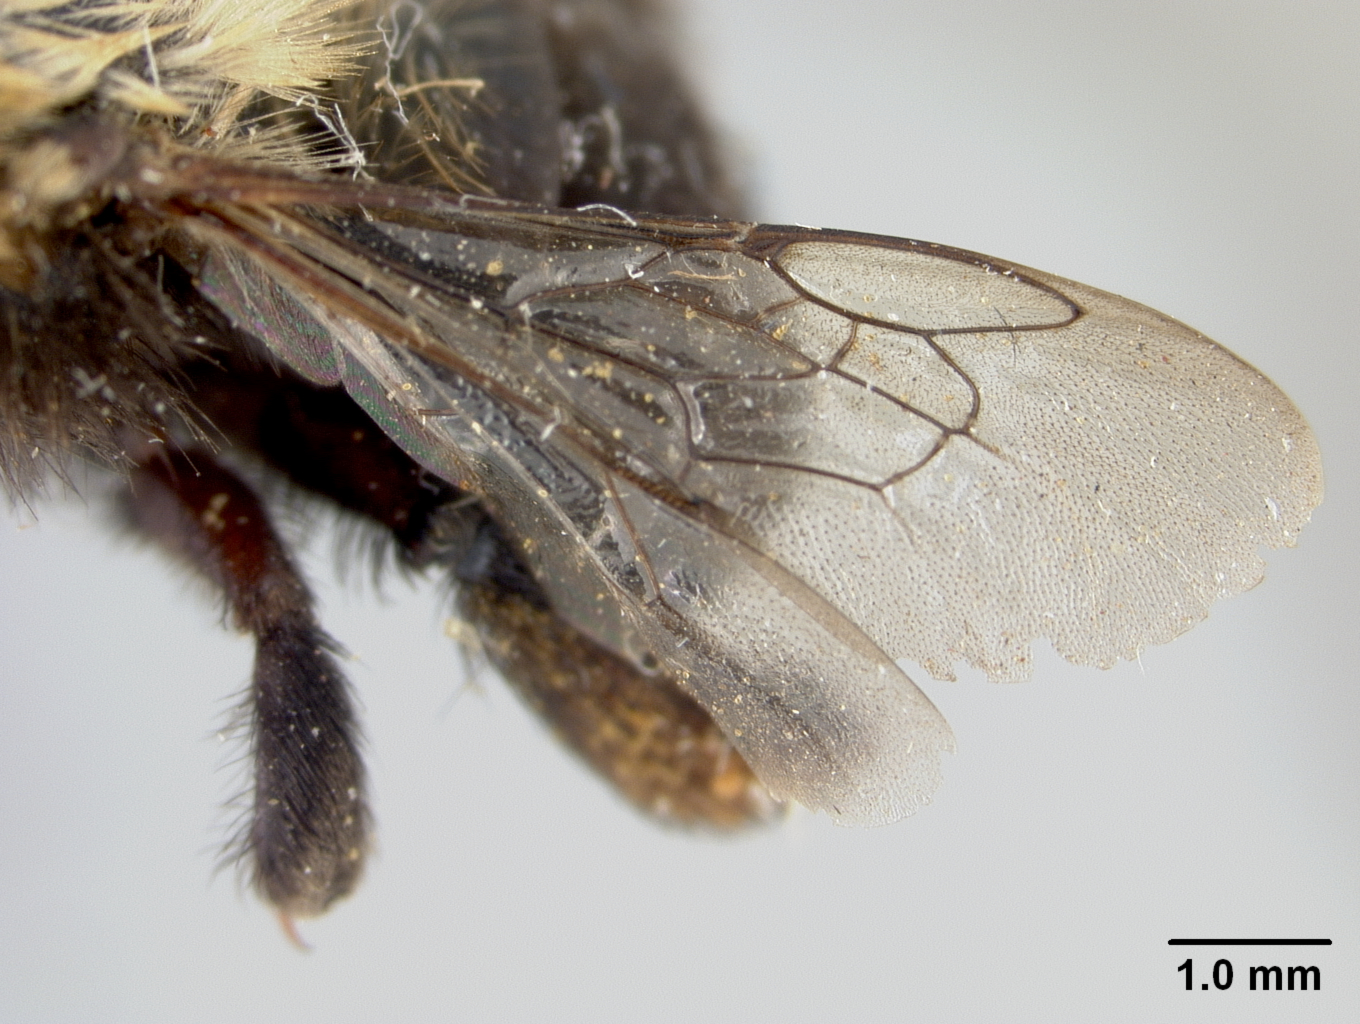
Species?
Alloscirtetica boharti
